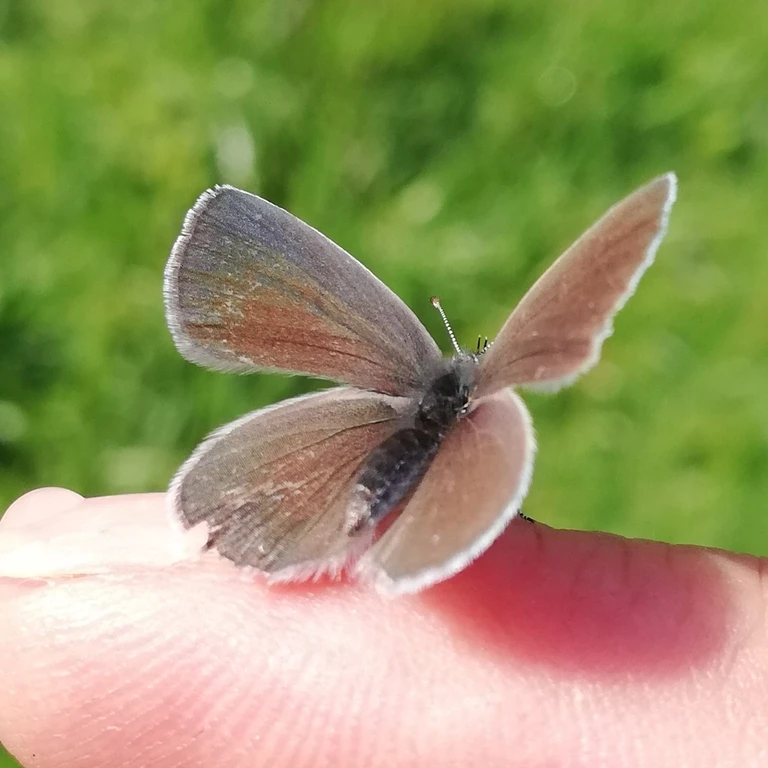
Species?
Cupido minimus
